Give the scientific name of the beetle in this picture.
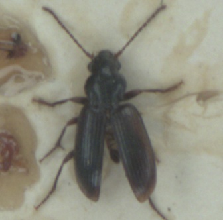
Dicheirotrichus gustavii
